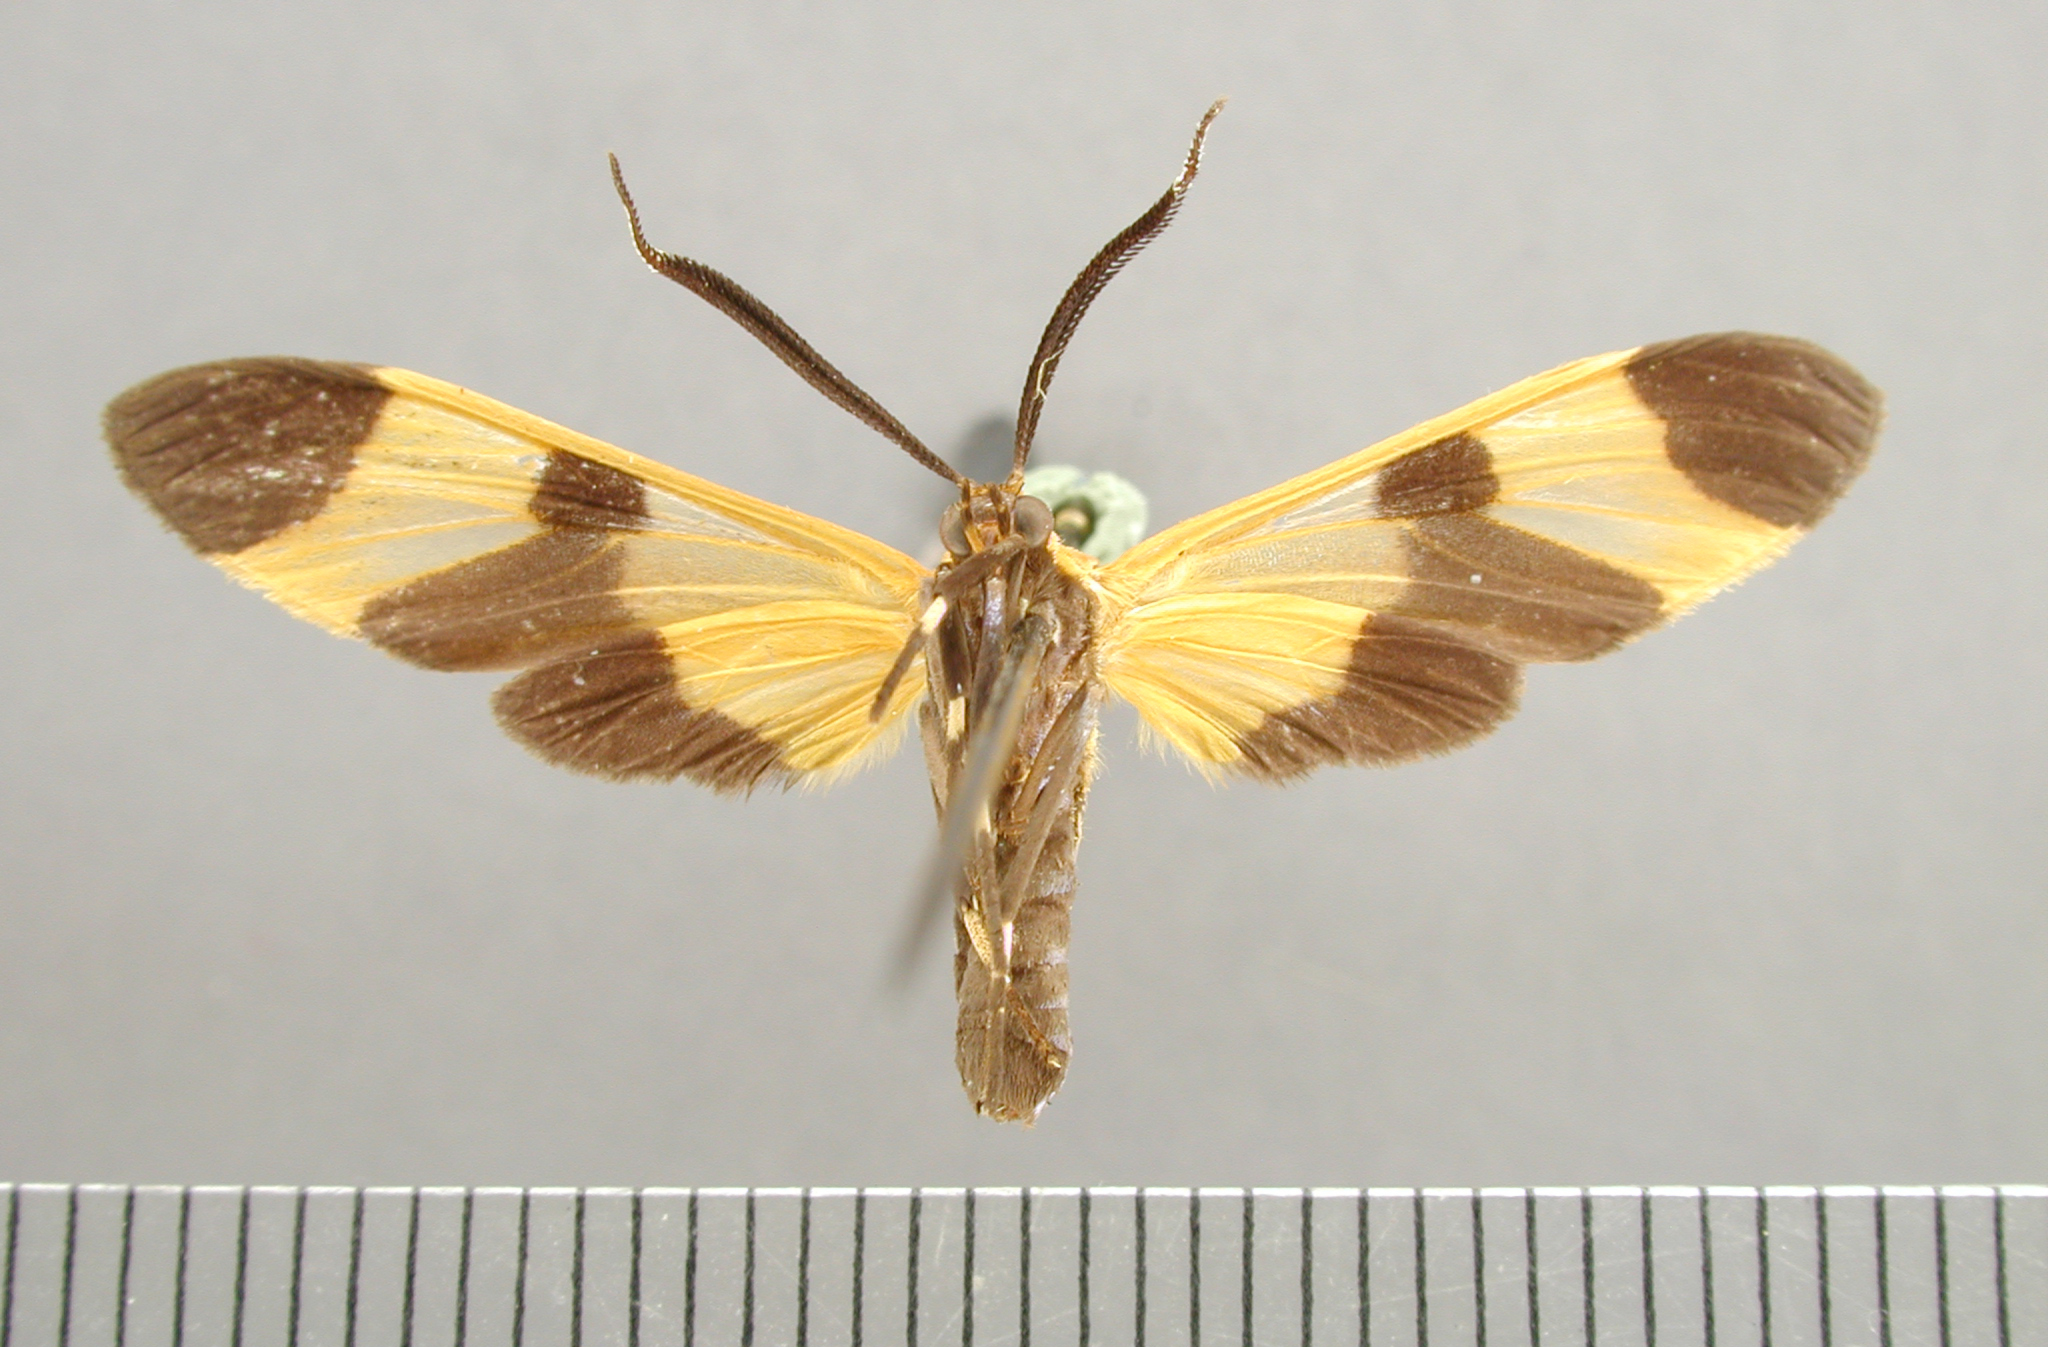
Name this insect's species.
Dycladia emerita
